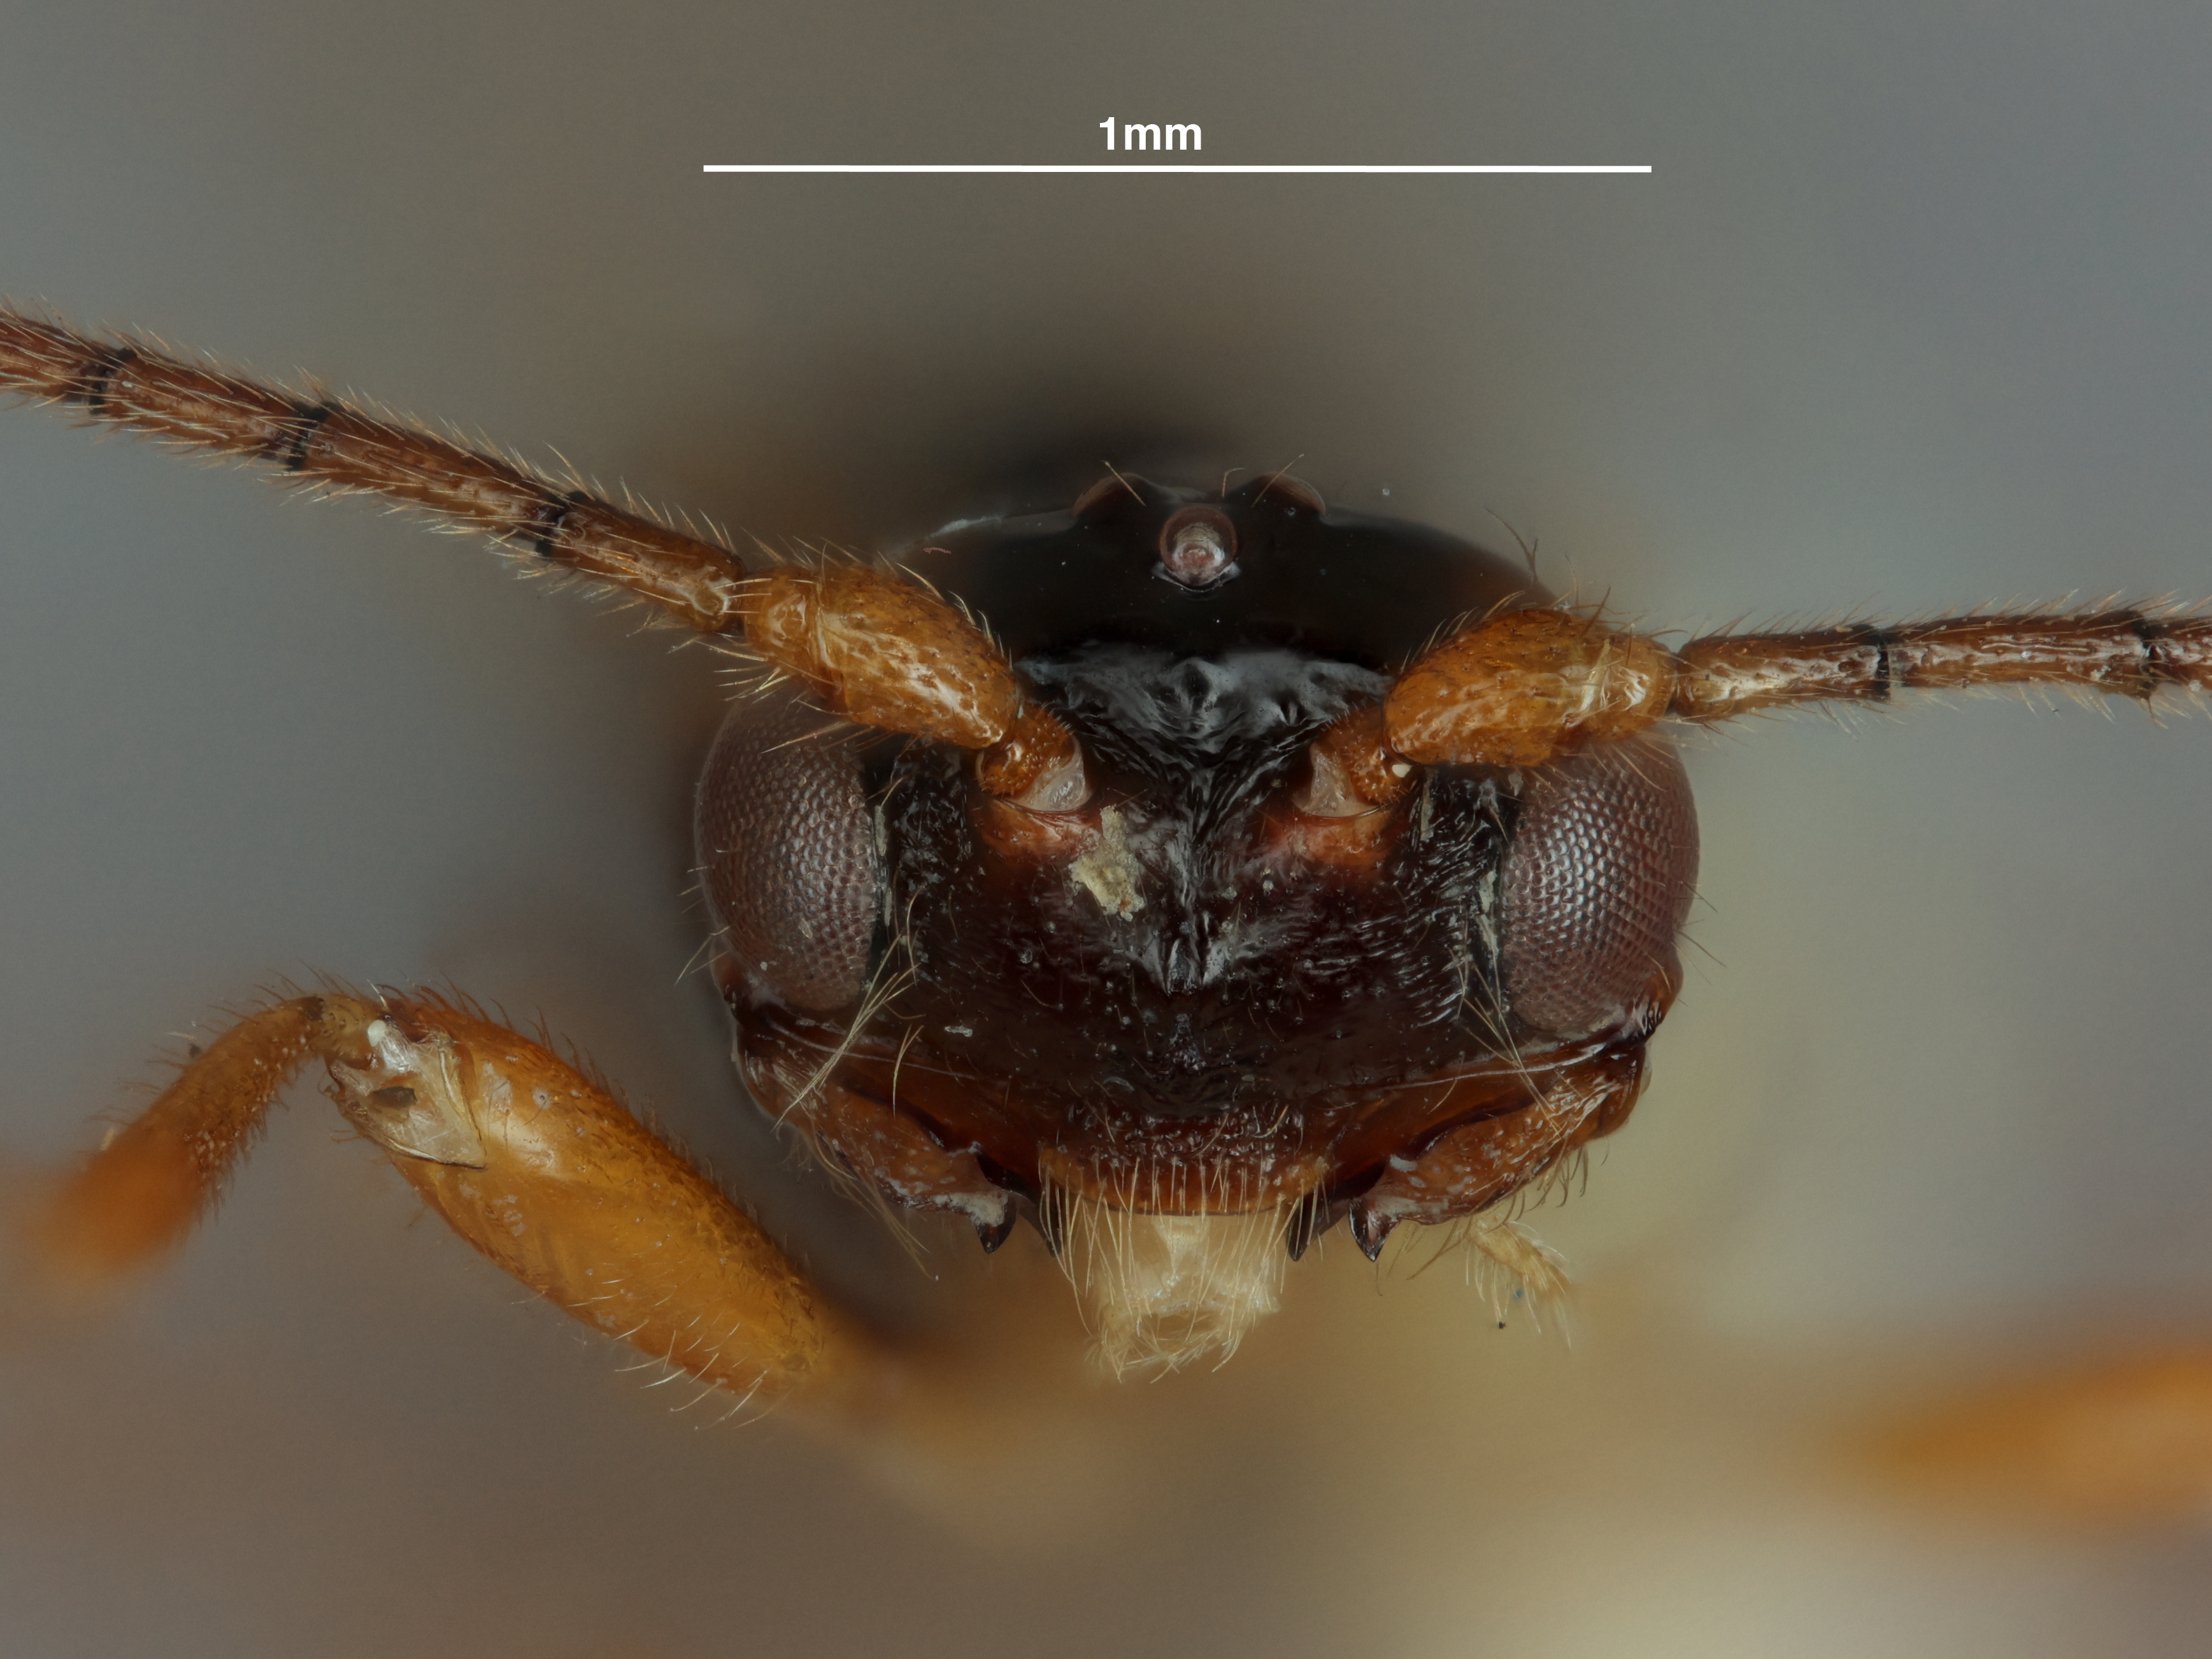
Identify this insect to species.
Phaenocarpa puberae
